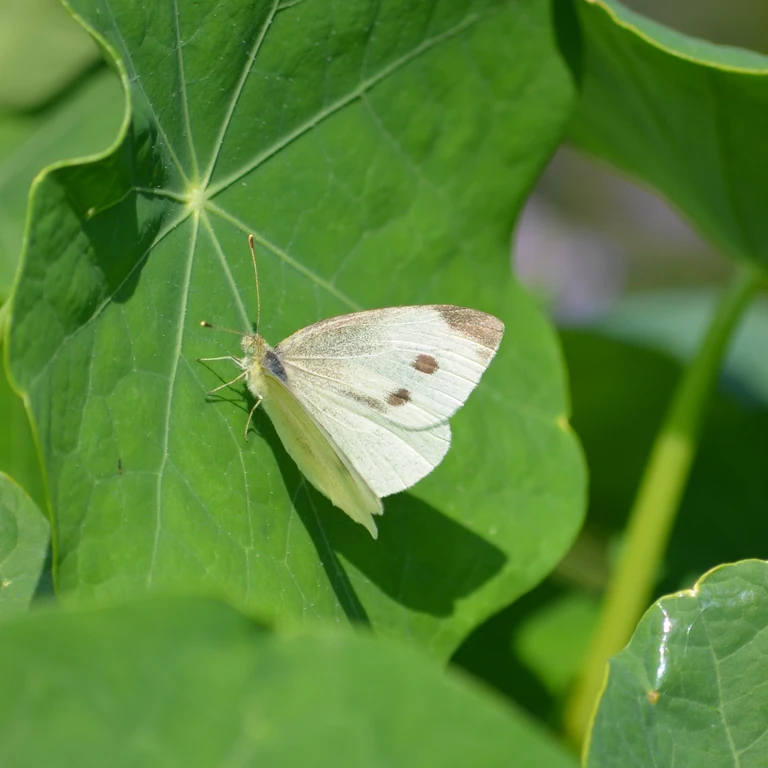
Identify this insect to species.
Pieris rapae
